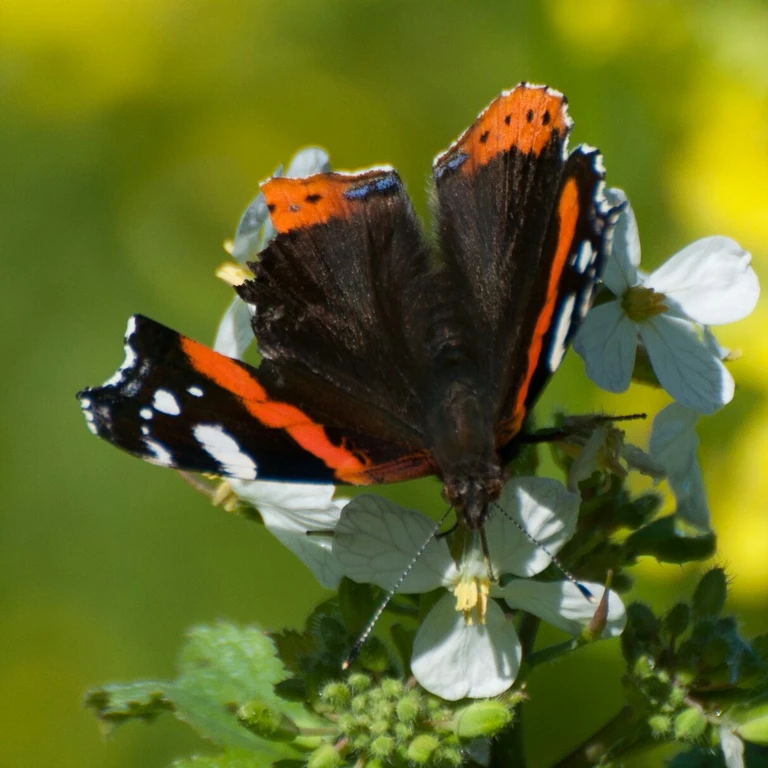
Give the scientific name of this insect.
Vanessa atalanta
